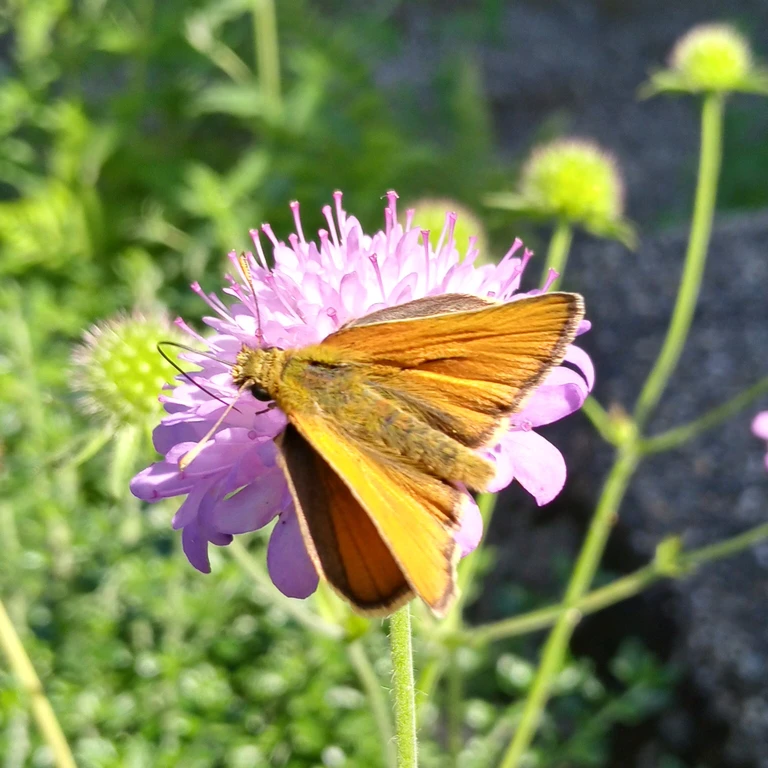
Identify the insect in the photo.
Thymelicus sylvestris
